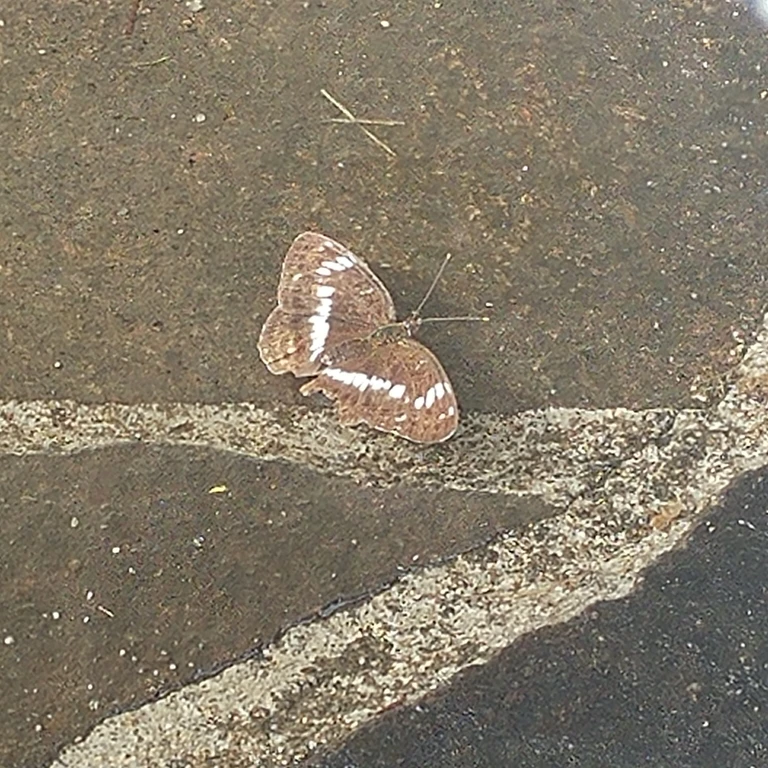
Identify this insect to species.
Limenitis camilla (also Ladoga camilla)
